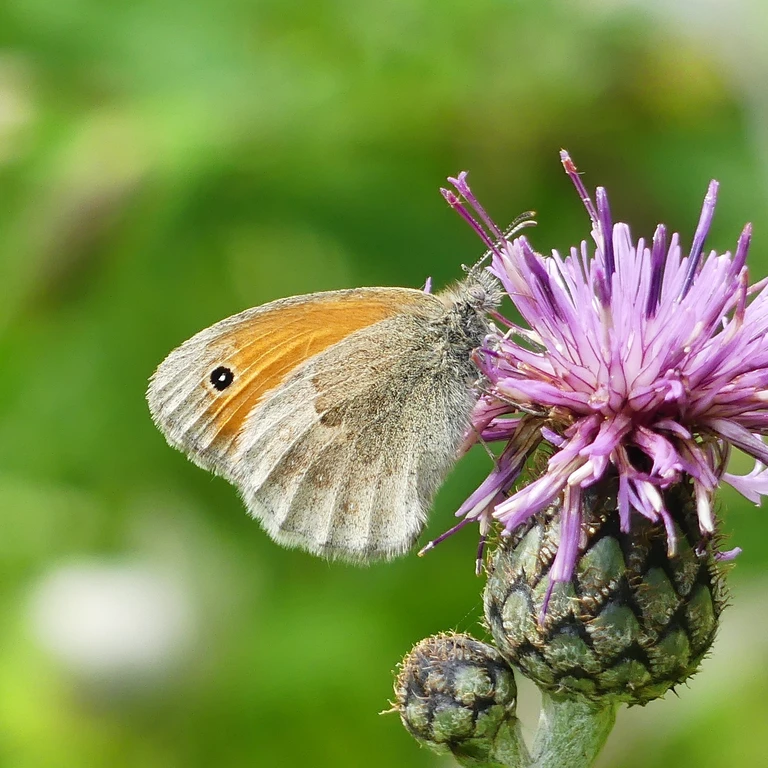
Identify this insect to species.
Coenonympha pamphilus
